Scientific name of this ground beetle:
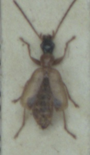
Demetrias monostigma
